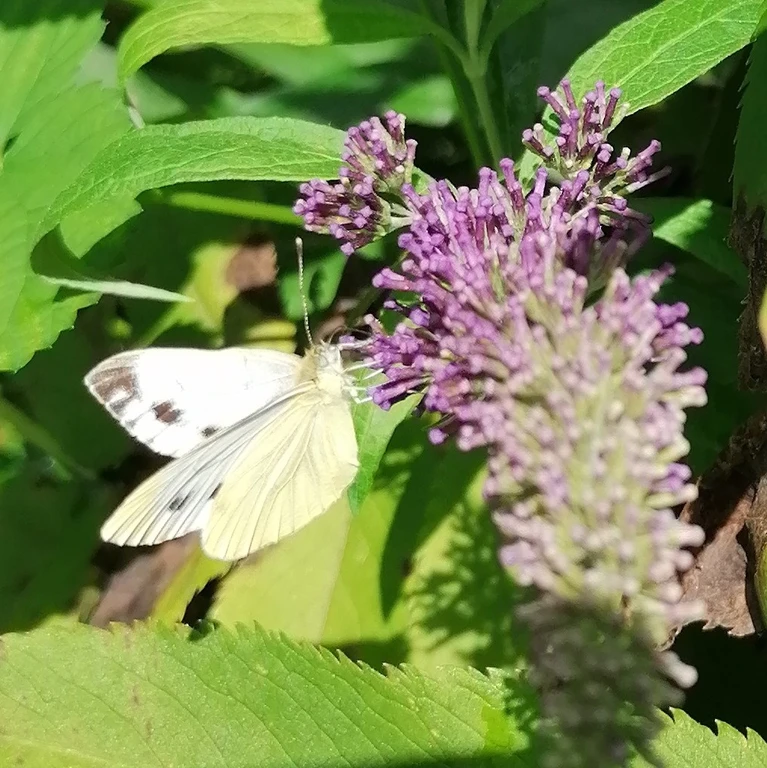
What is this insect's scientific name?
Pieris napi
